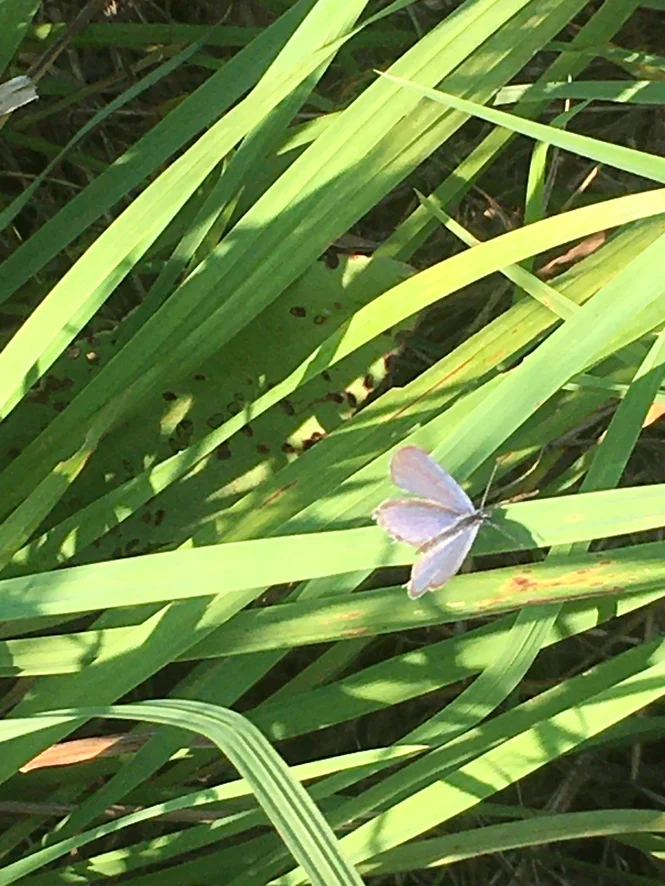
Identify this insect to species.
Cupido argiades (also Elkalyce argiades)
